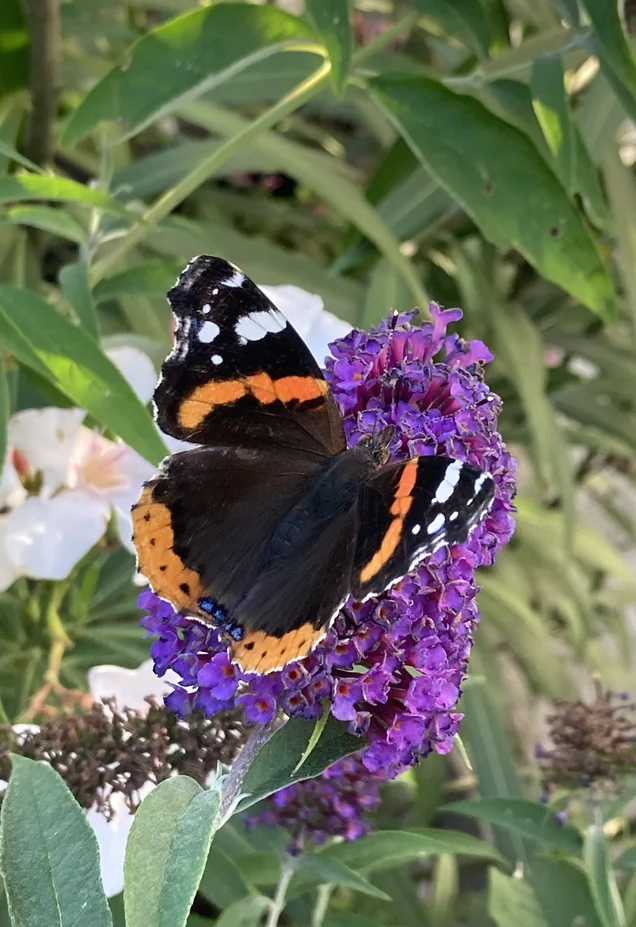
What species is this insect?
Vanessa atalanta
